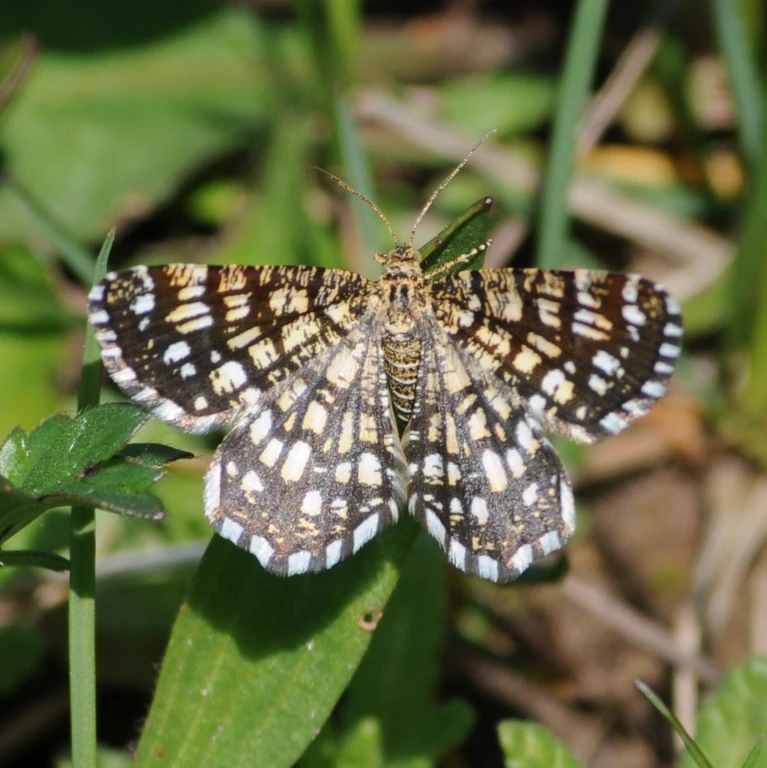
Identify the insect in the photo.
Chiasmia clathrata
